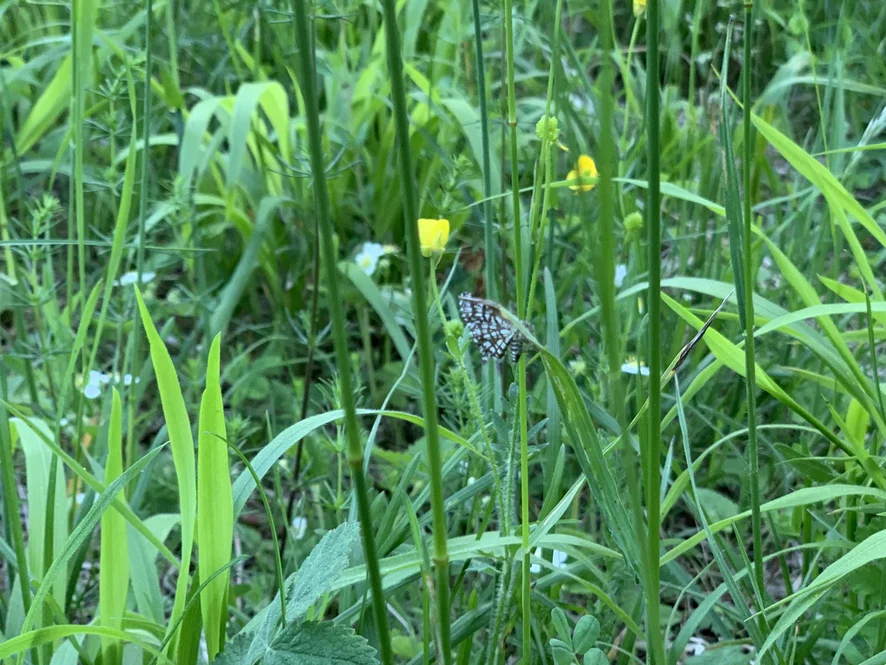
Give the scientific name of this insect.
Chiasmia clathrata
